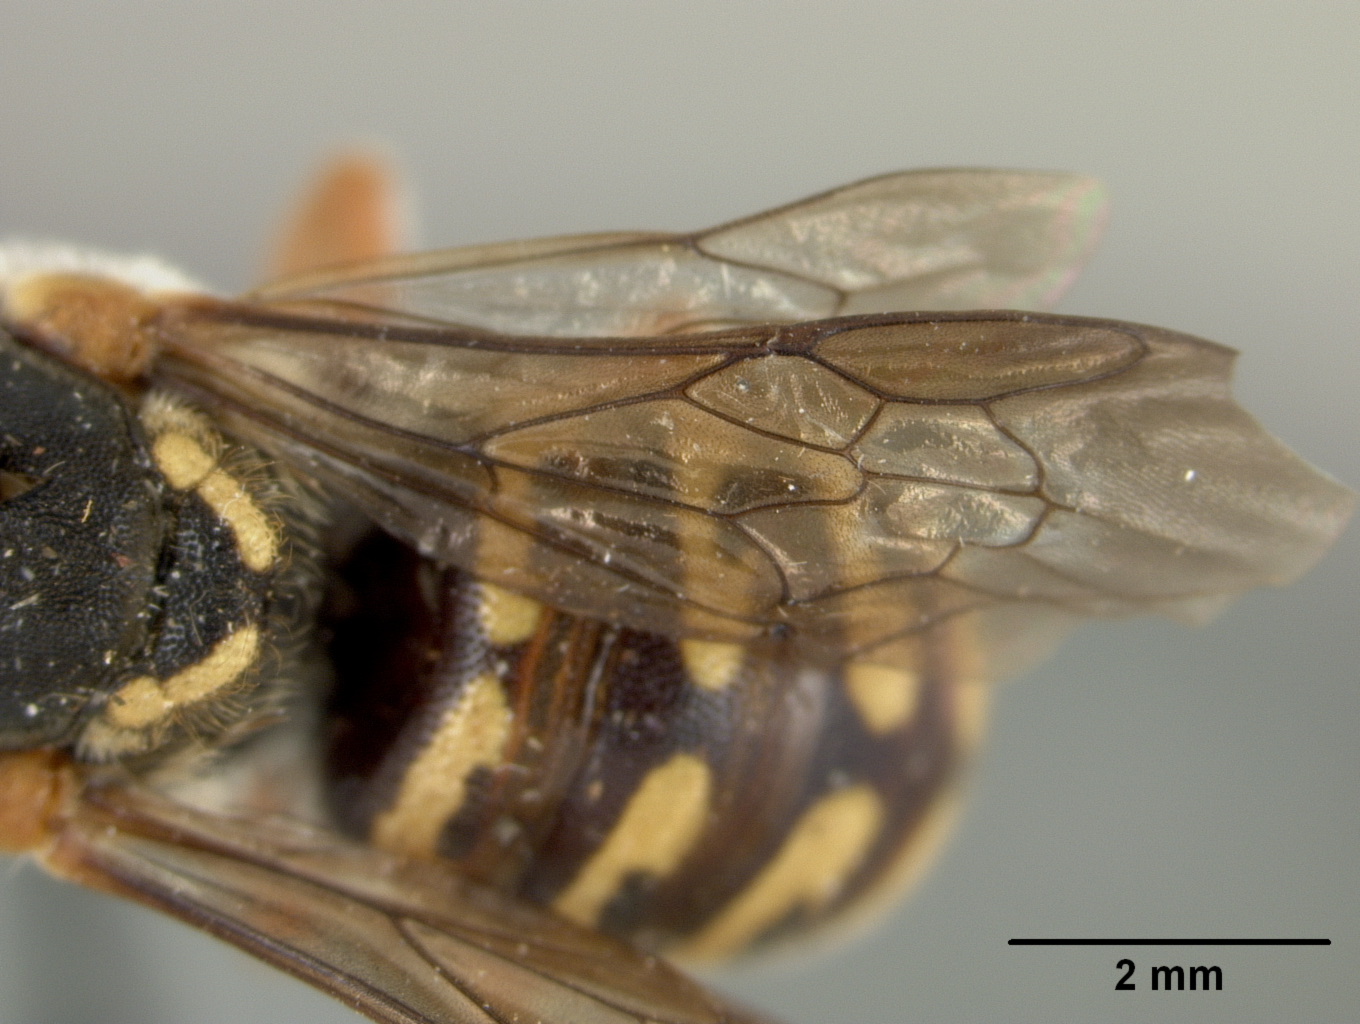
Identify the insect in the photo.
Dianthidium arizonicum
